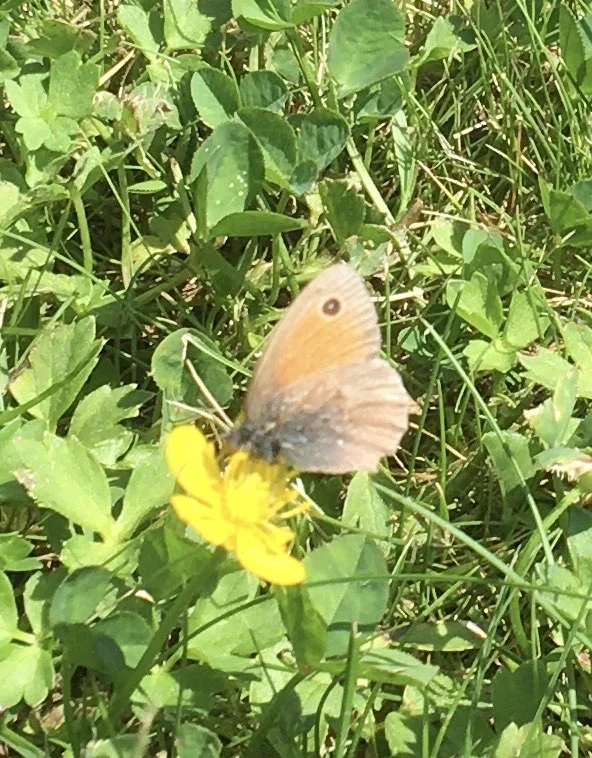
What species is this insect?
Coenonympha pamphilus
